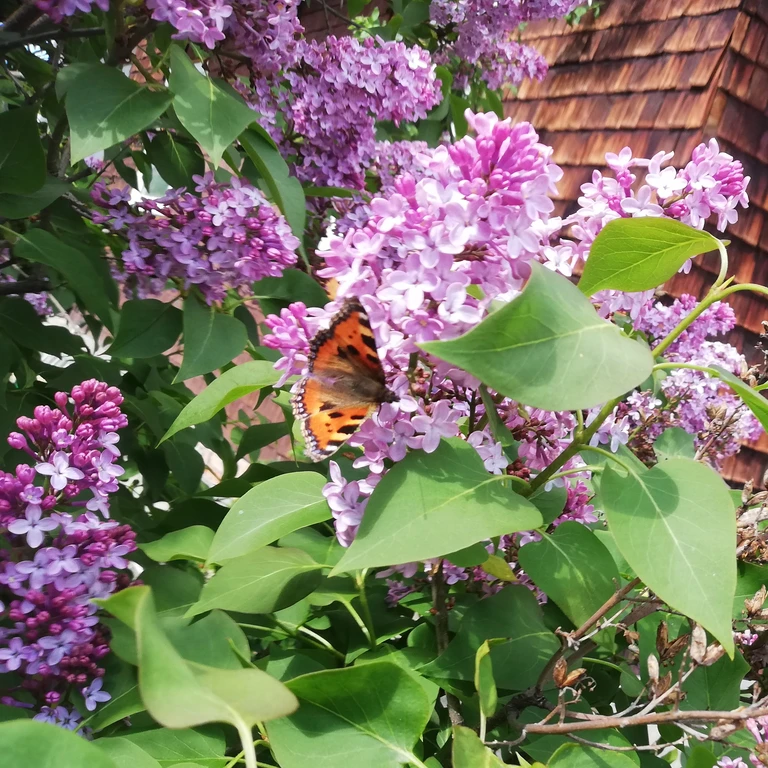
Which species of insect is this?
Aglais urticae
